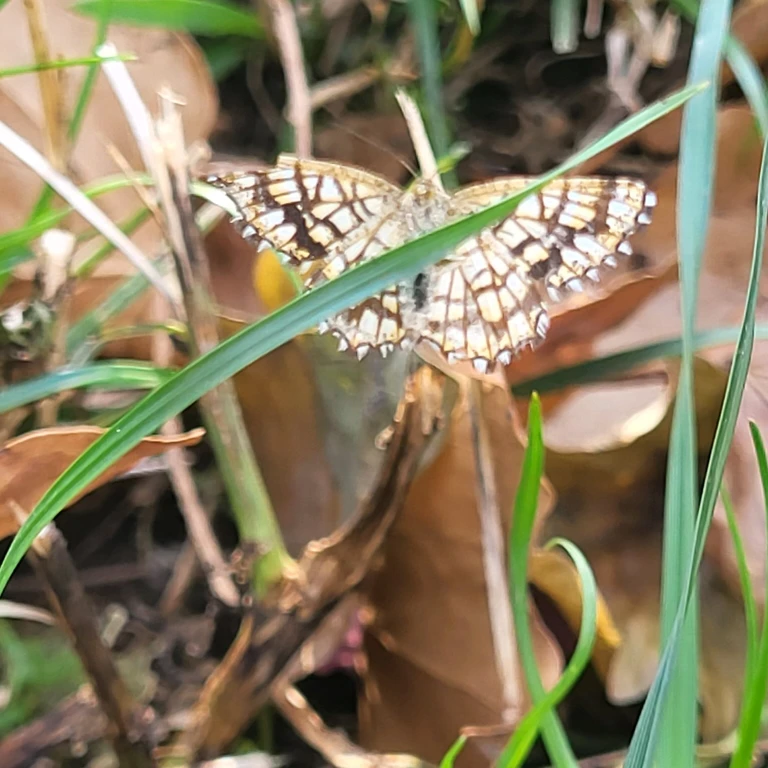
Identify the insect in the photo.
Chiasmia clathrata
